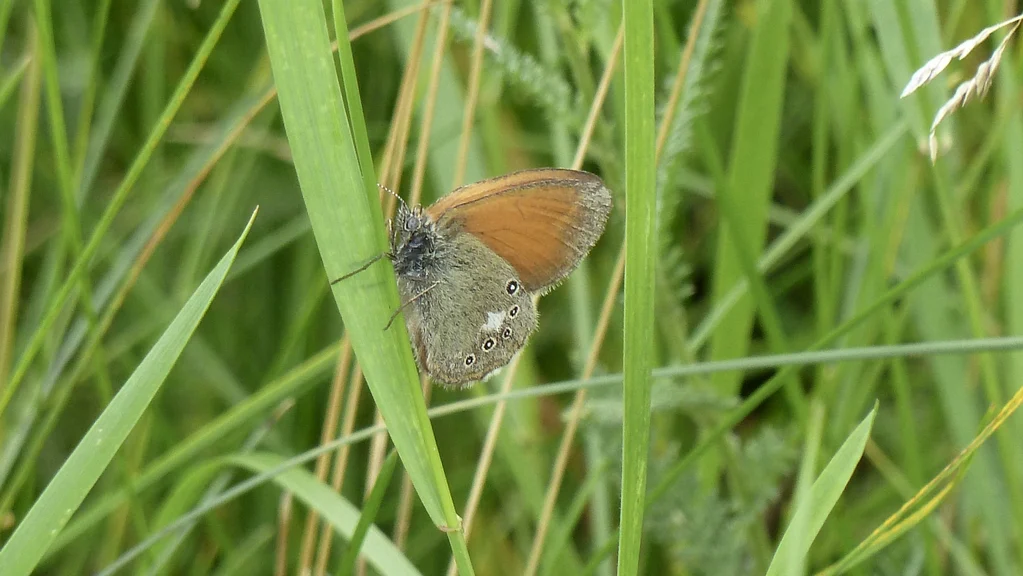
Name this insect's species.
Coenonympha glycerion (also Coenonympha iphis)
